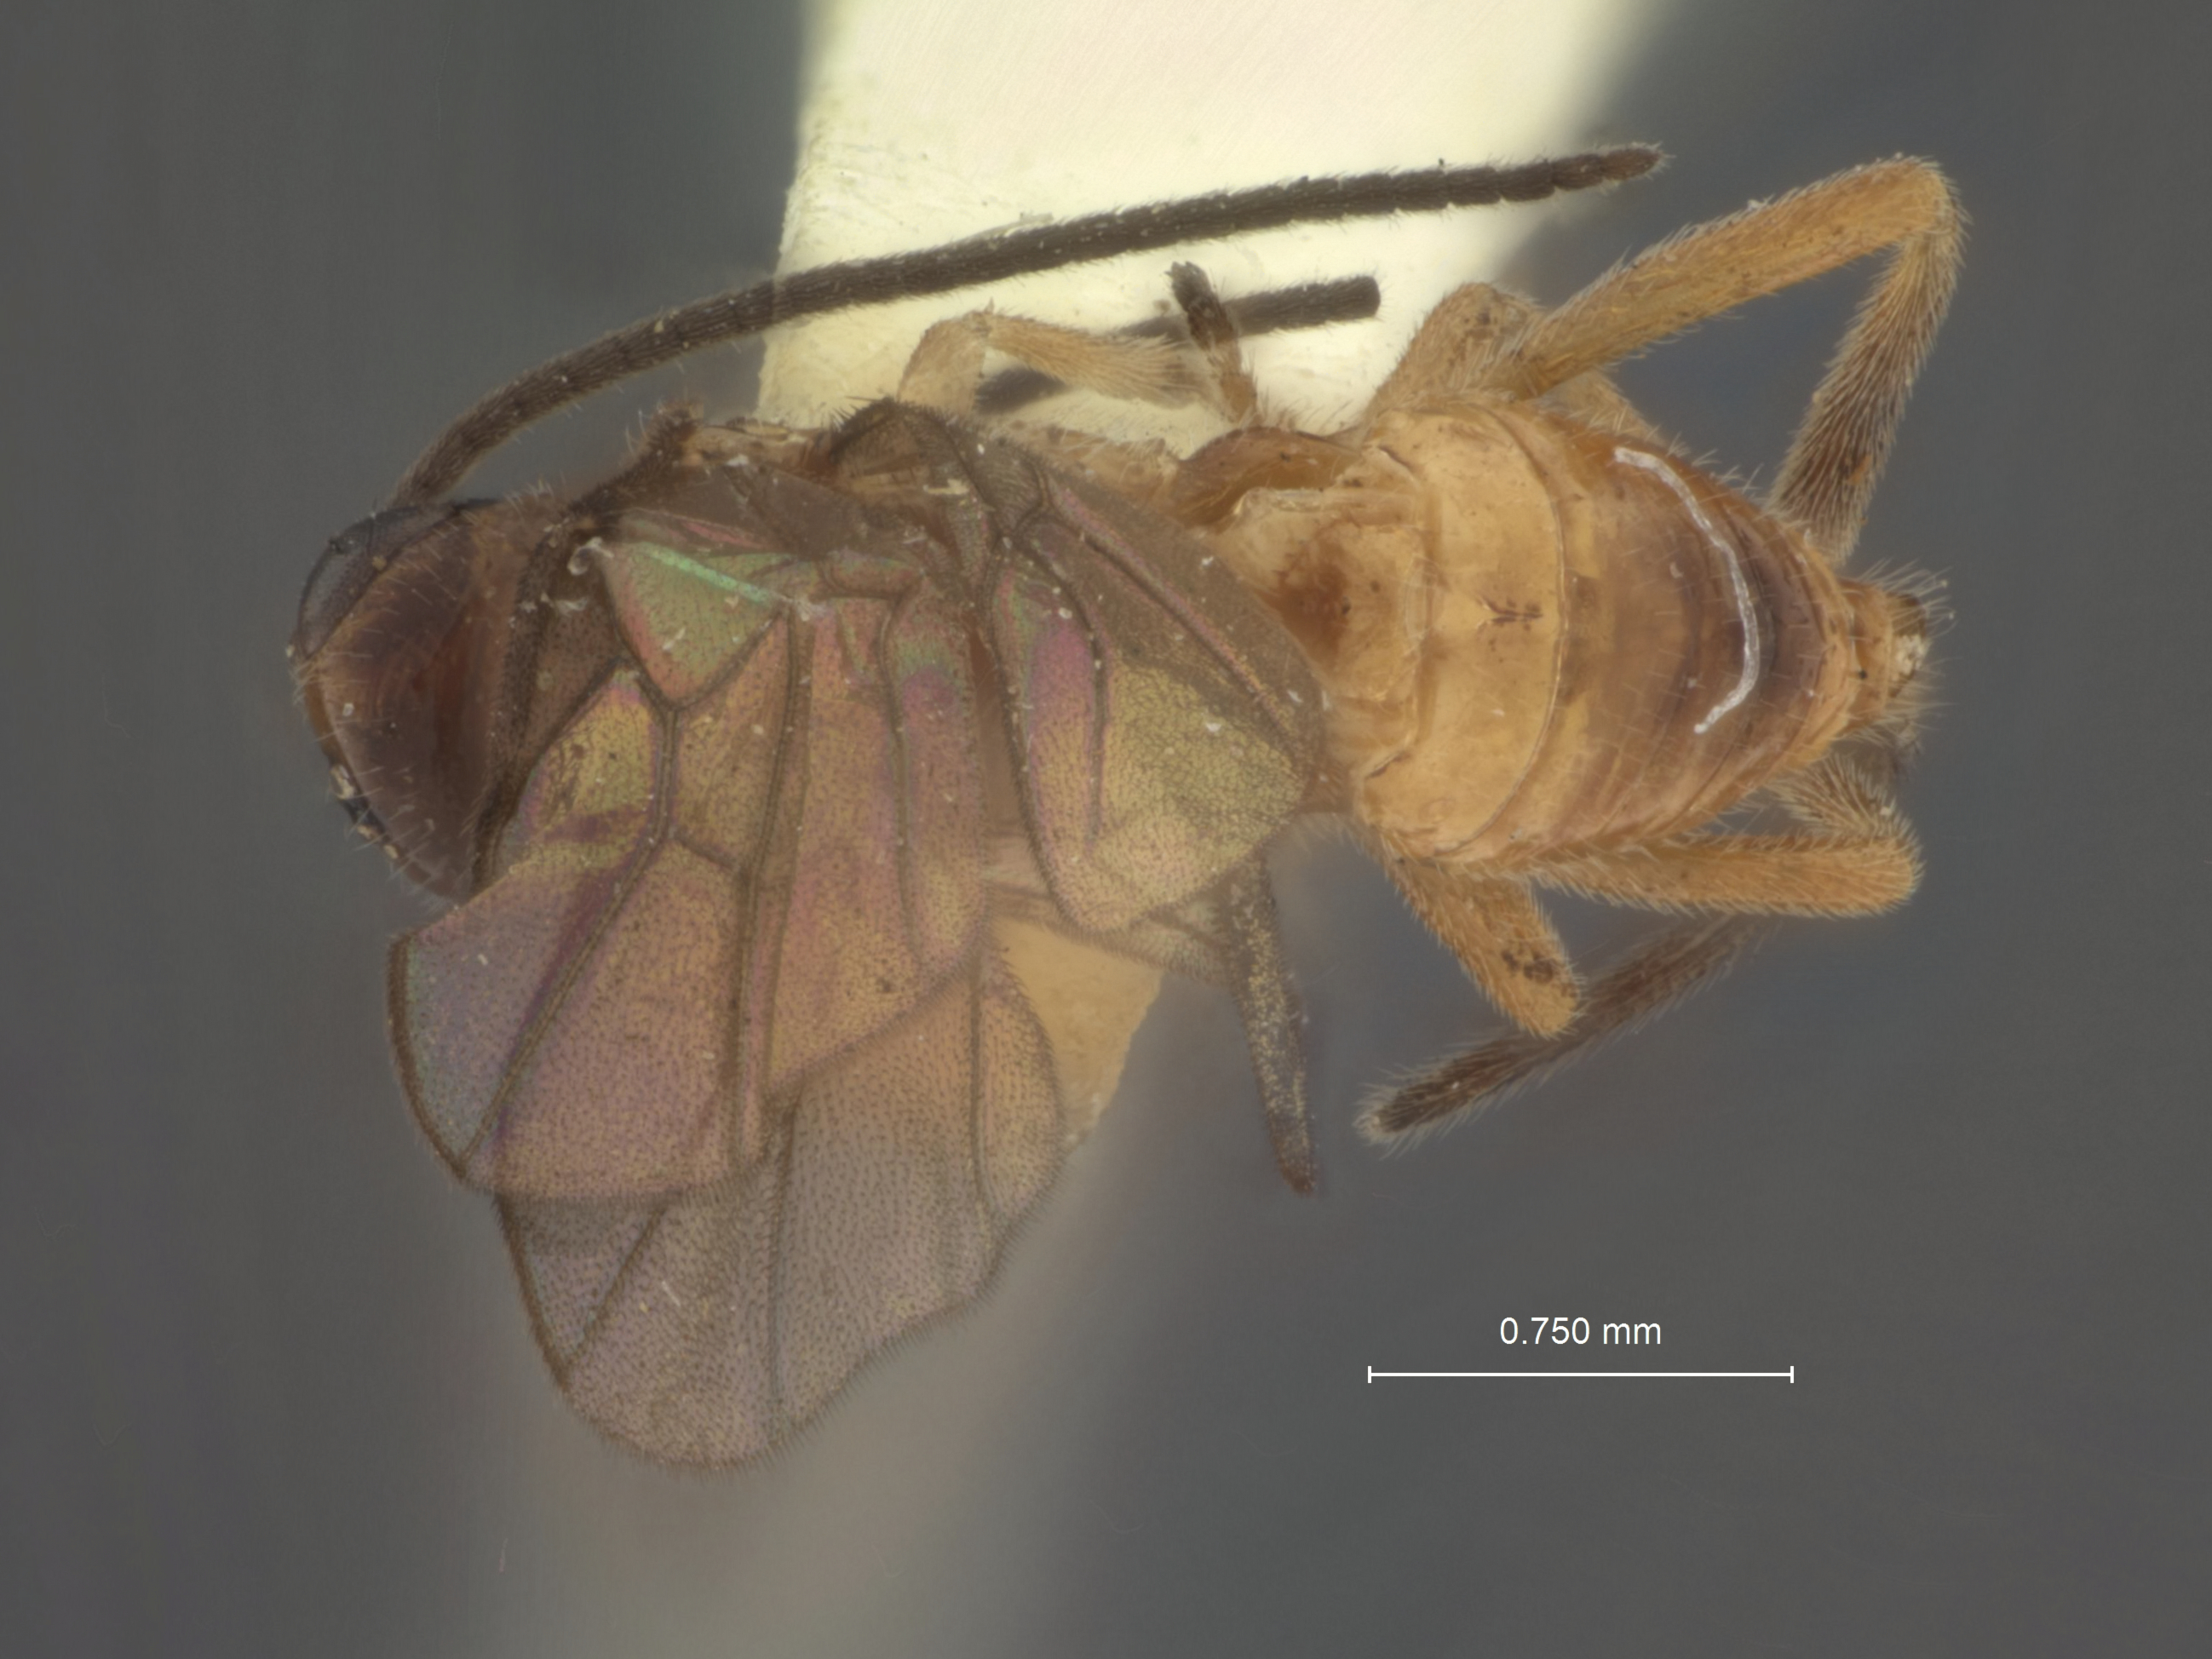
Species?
Microbracon vestiticida
